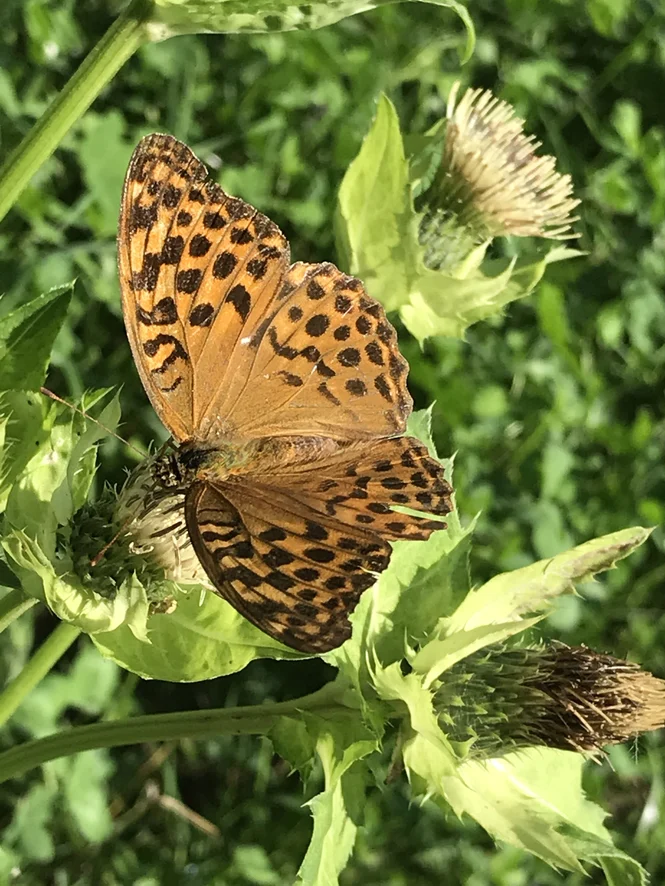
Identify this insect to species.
Argynnis paphia
